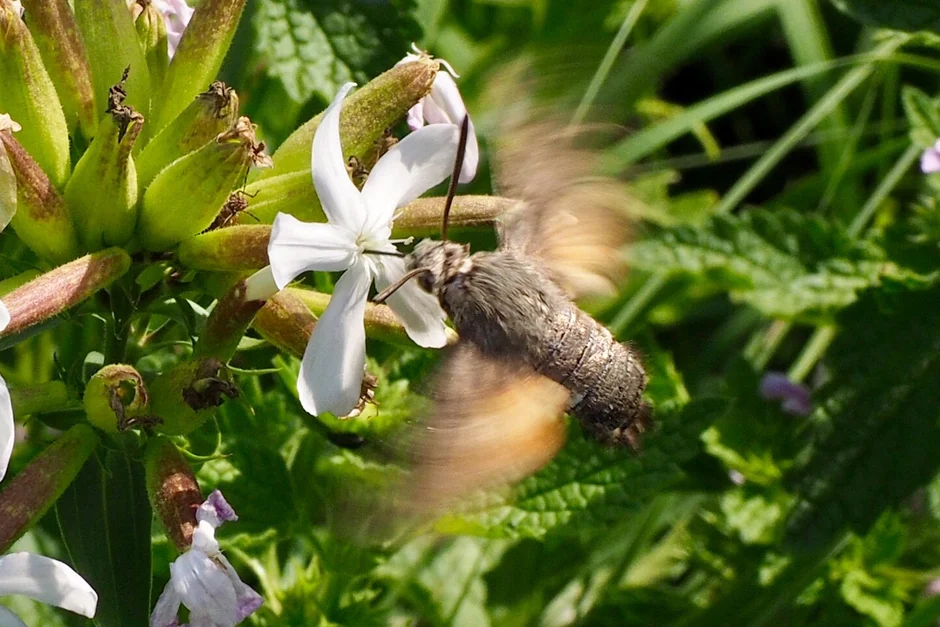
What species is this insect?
Macroglossum stellatarum
